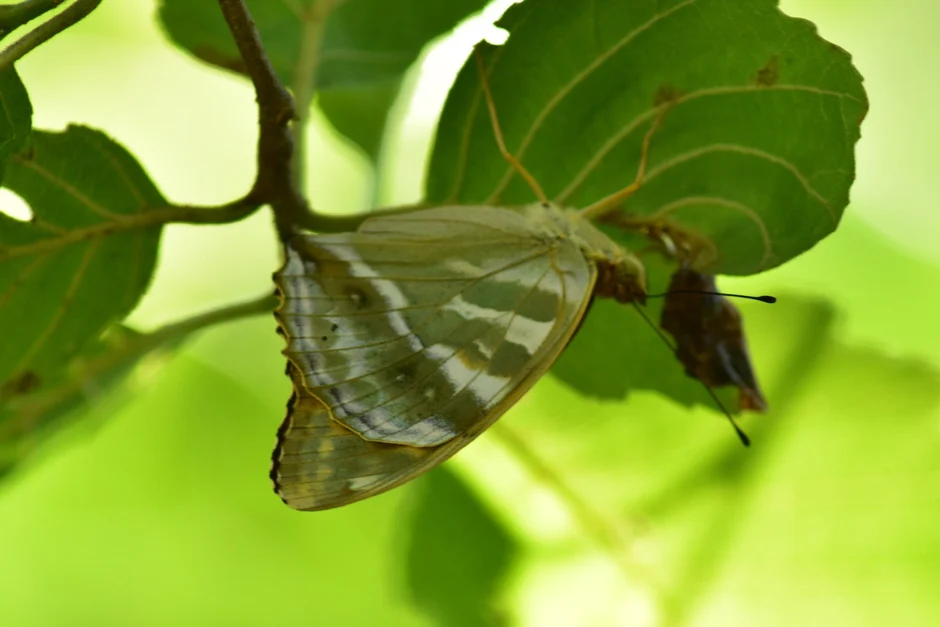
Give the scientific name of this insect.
Argynnis paphia
